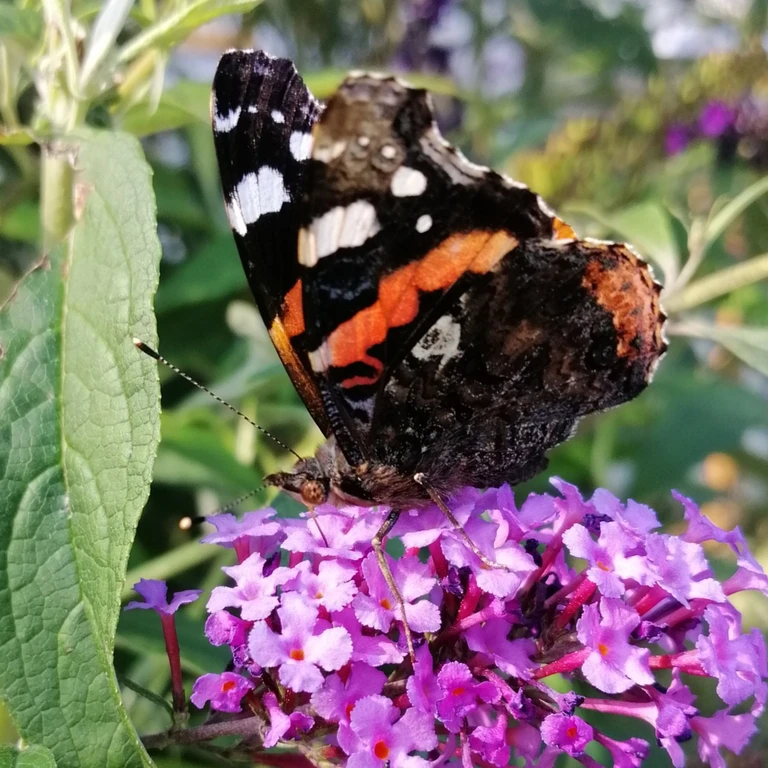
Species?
Vanessa atalanta
